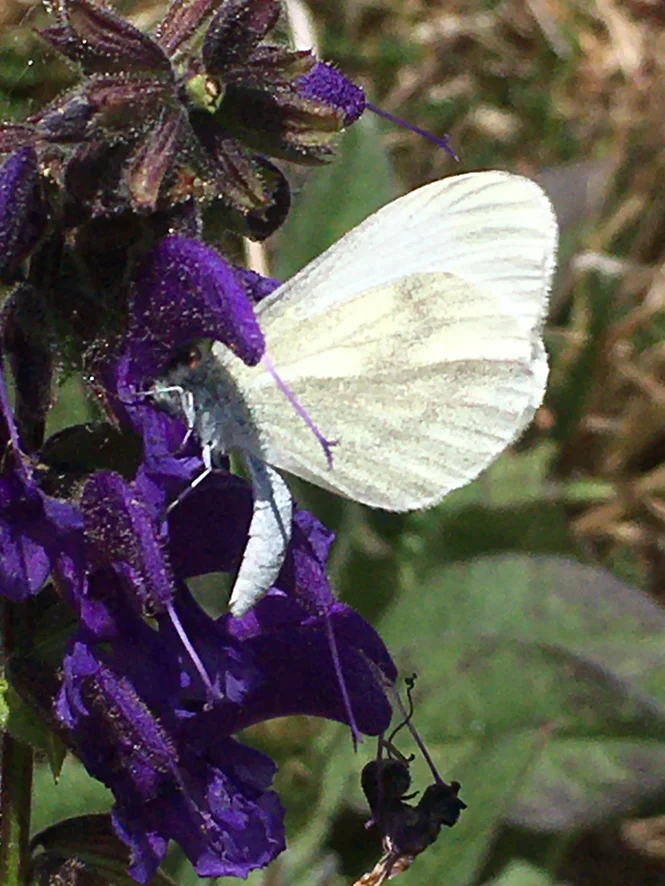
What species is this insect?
Leptidea sinapis/juvernica
